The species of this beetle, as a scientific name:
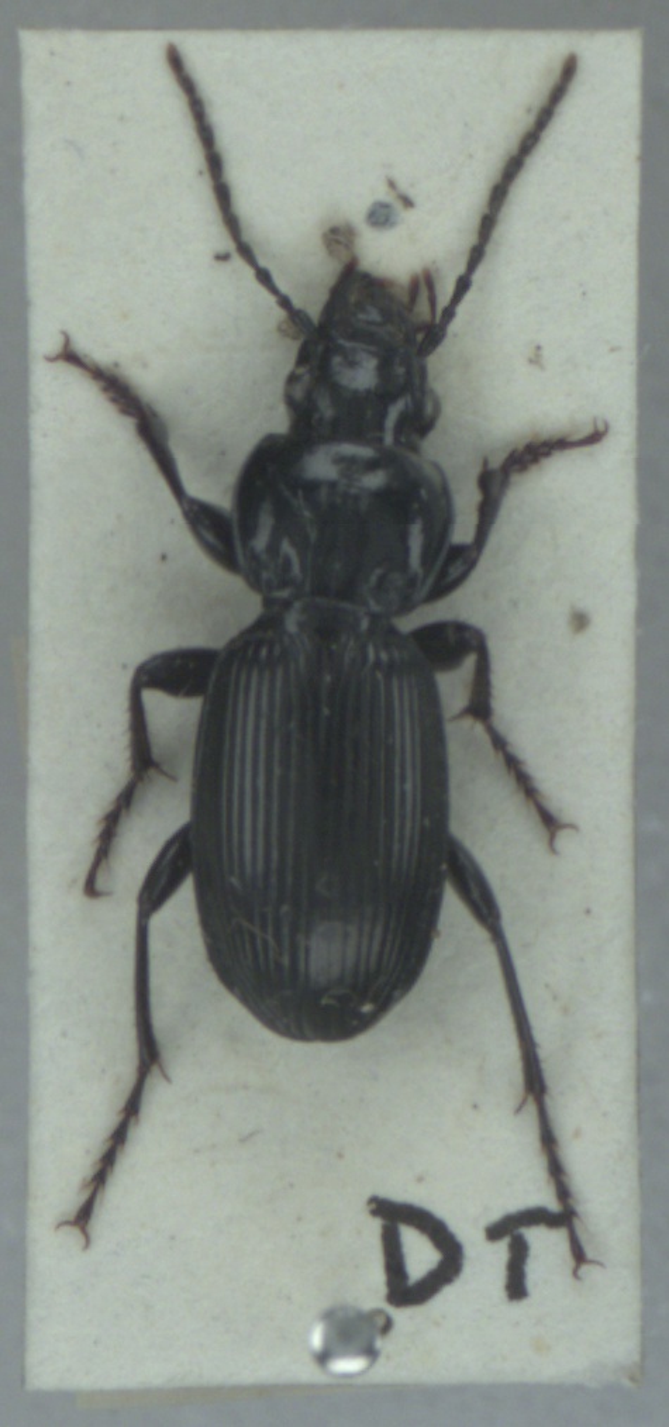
Pterostichus madidus
